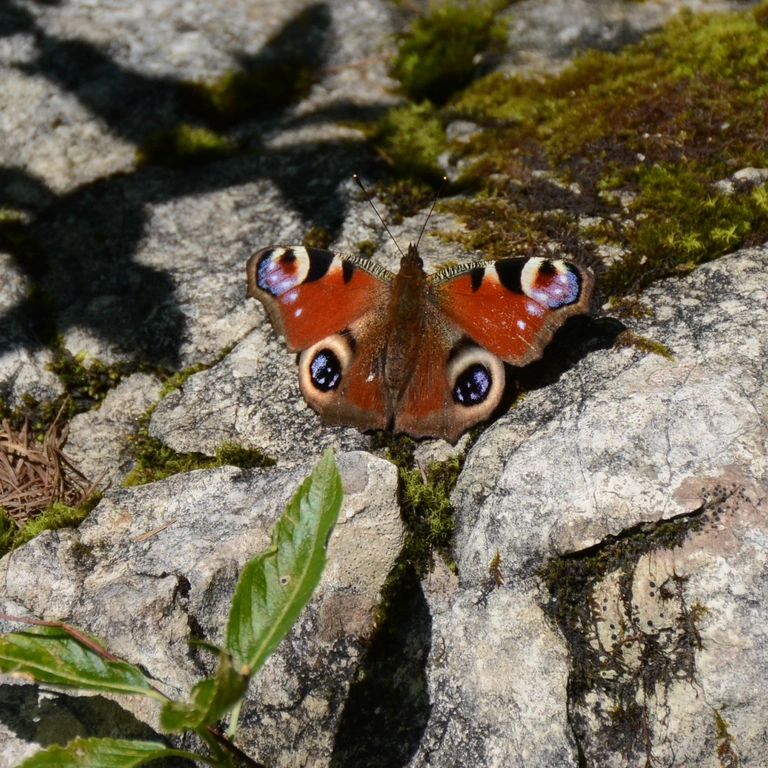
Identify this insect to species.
Aglais io
